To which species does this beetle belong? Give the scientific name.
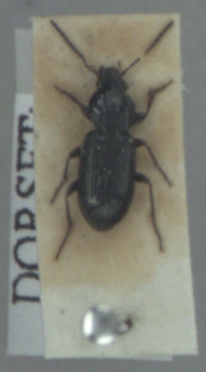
Pterostichus diligens
